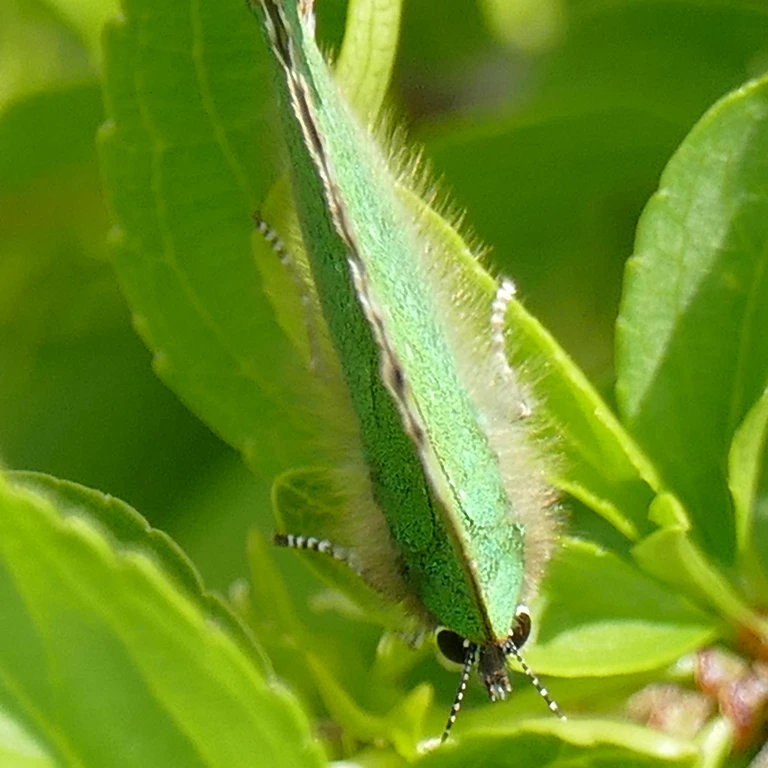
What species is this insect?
Callophrys rubi
